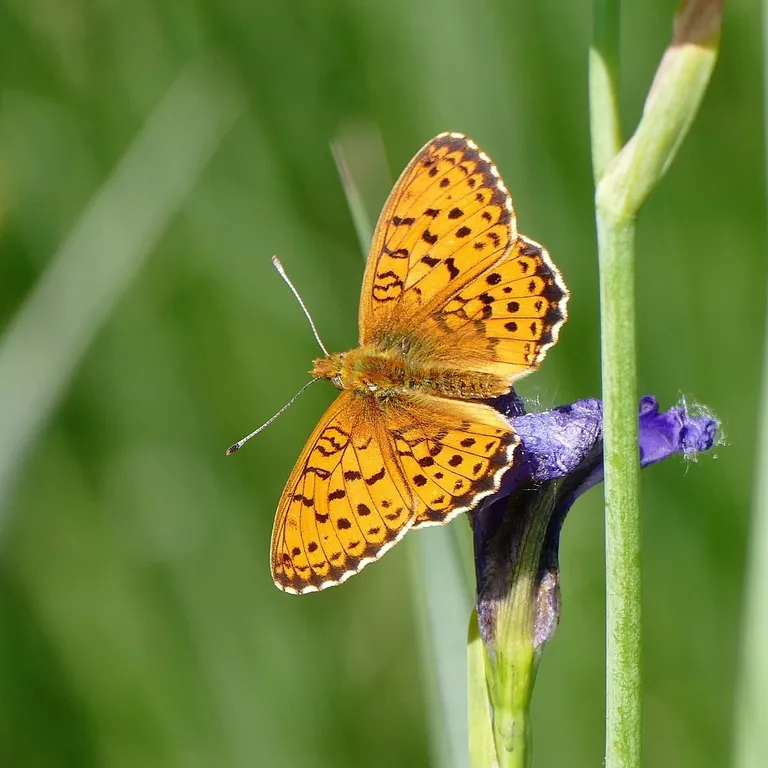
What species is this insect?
Brenthis ino
